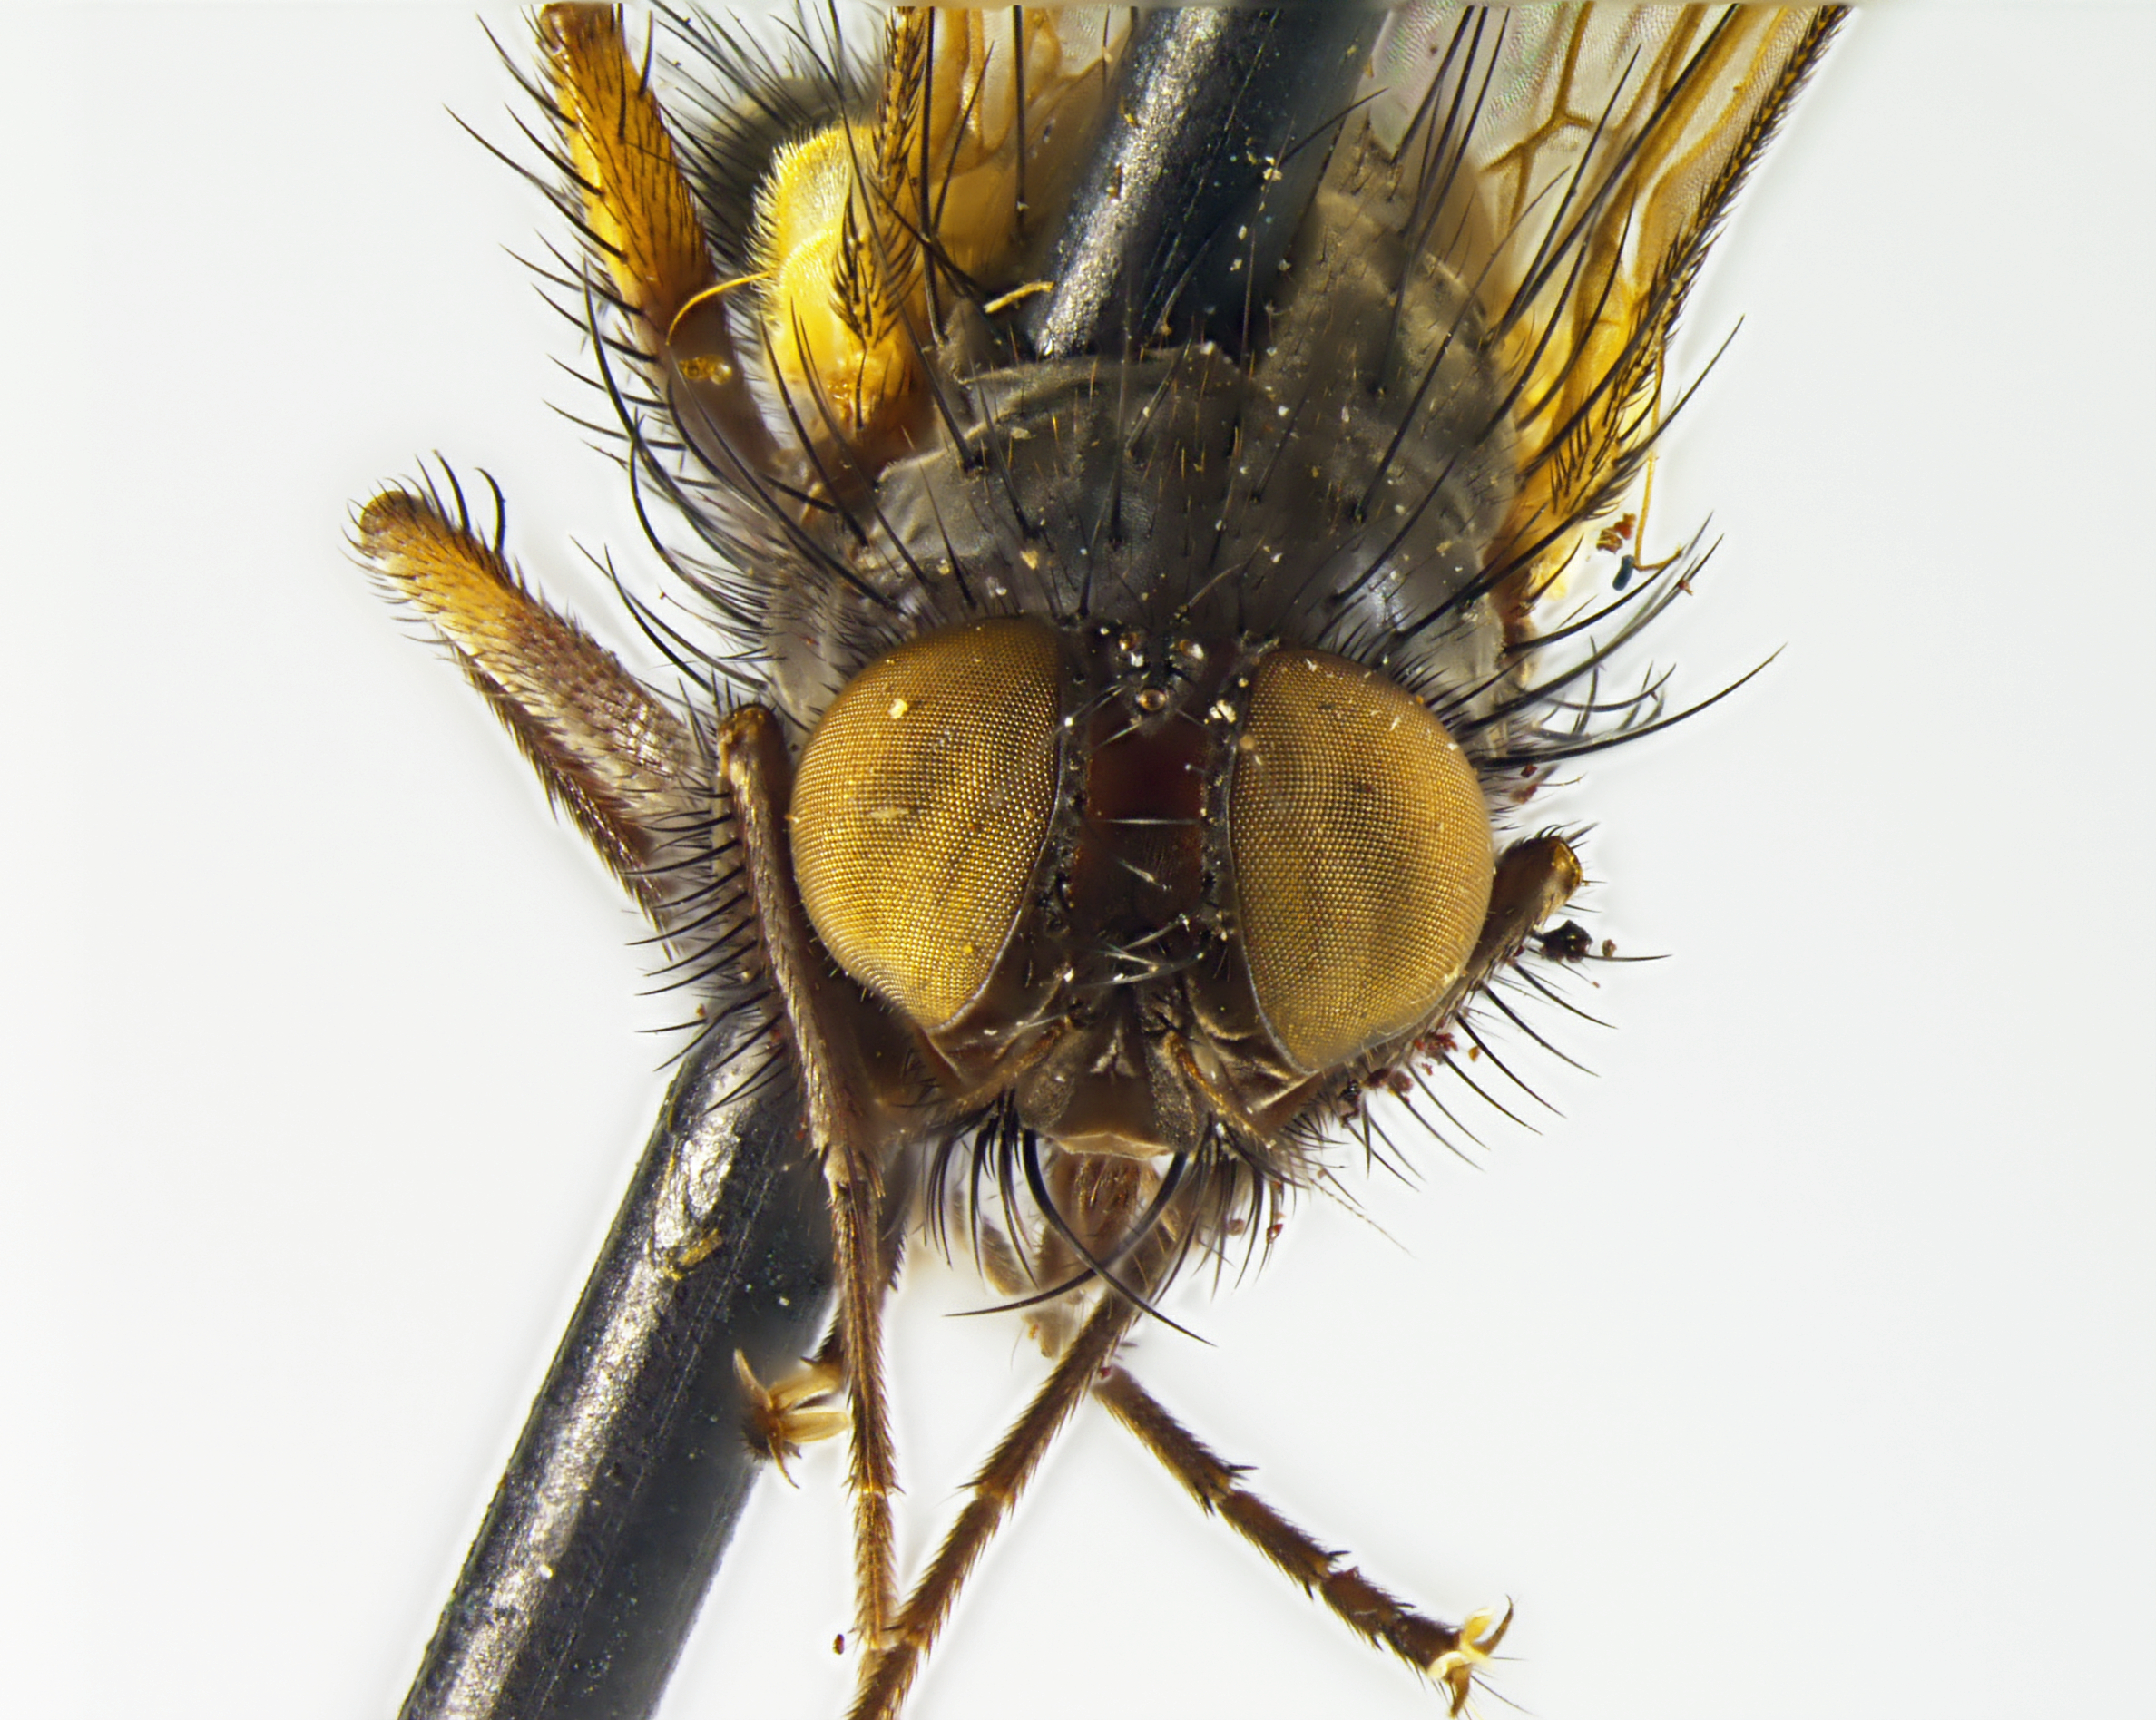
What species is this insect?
Helina rufoapicata
